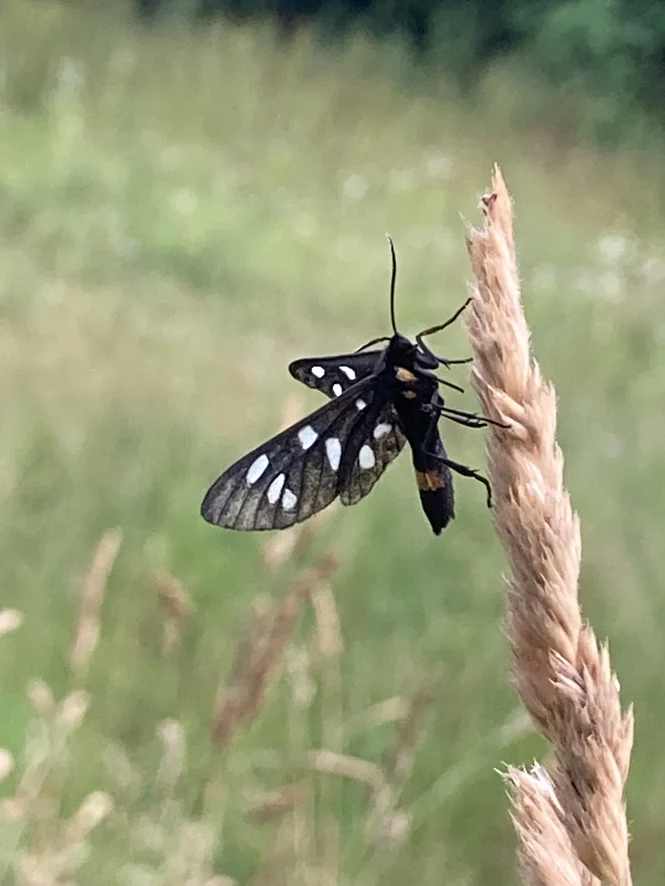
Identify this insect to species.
Amata phegea
